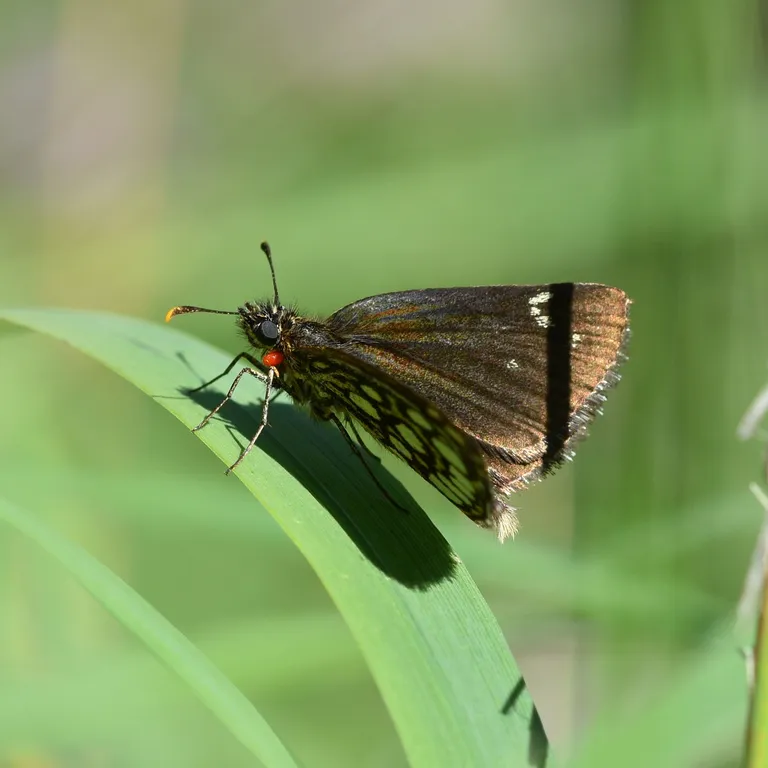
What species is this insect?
Heteropterus morpheus
